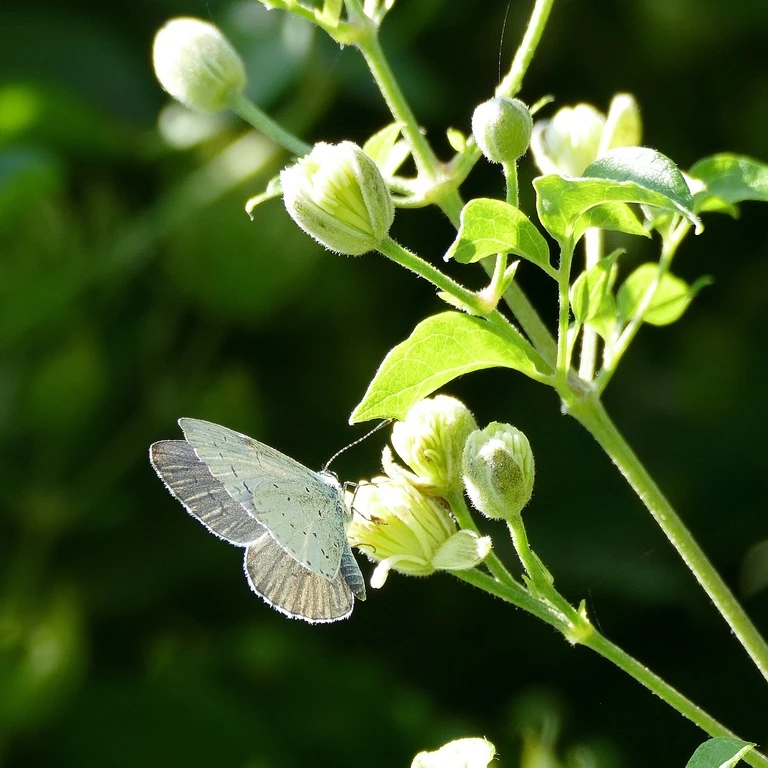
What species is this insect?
Celastrina argiolus
